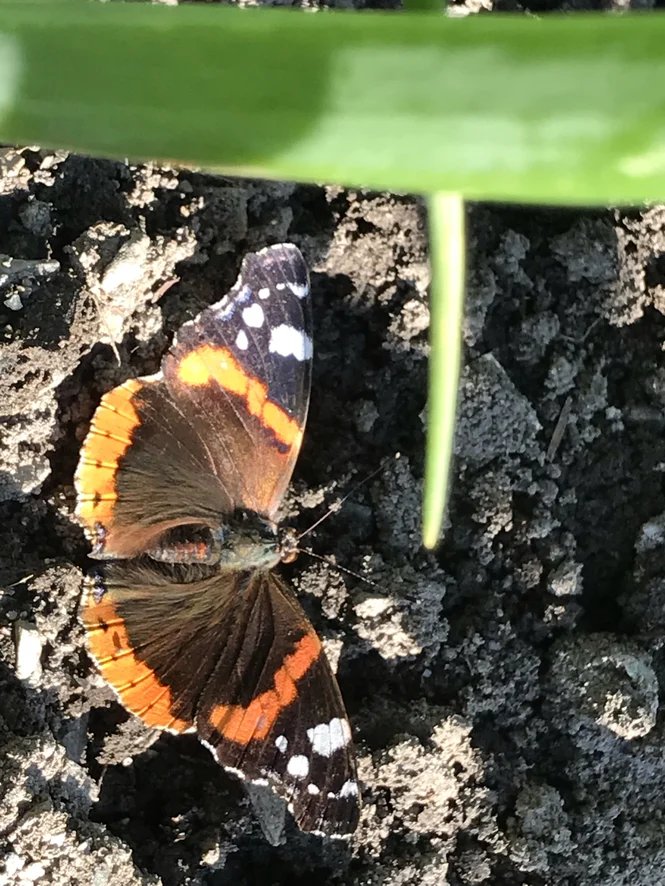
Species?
Vanessa atalanta
